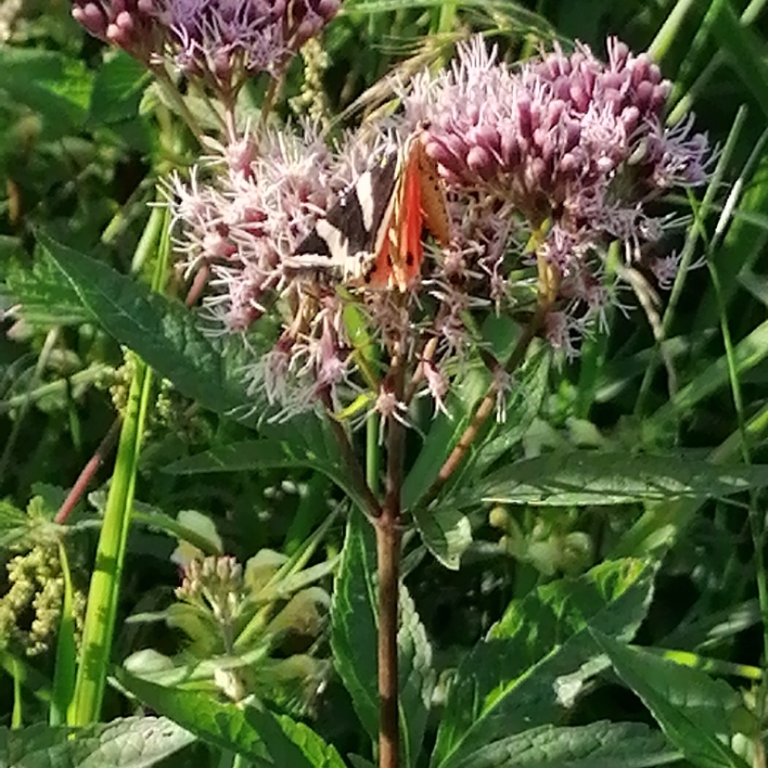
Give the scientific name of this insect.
Euplagia quadripunctaria
